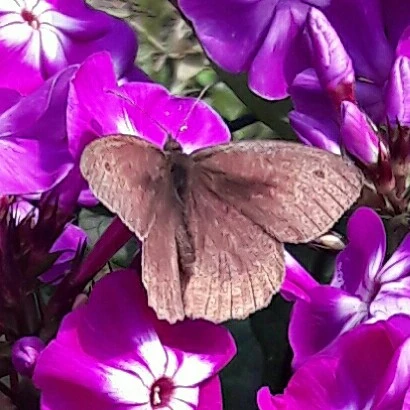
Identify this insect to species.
Maniola jurtina
